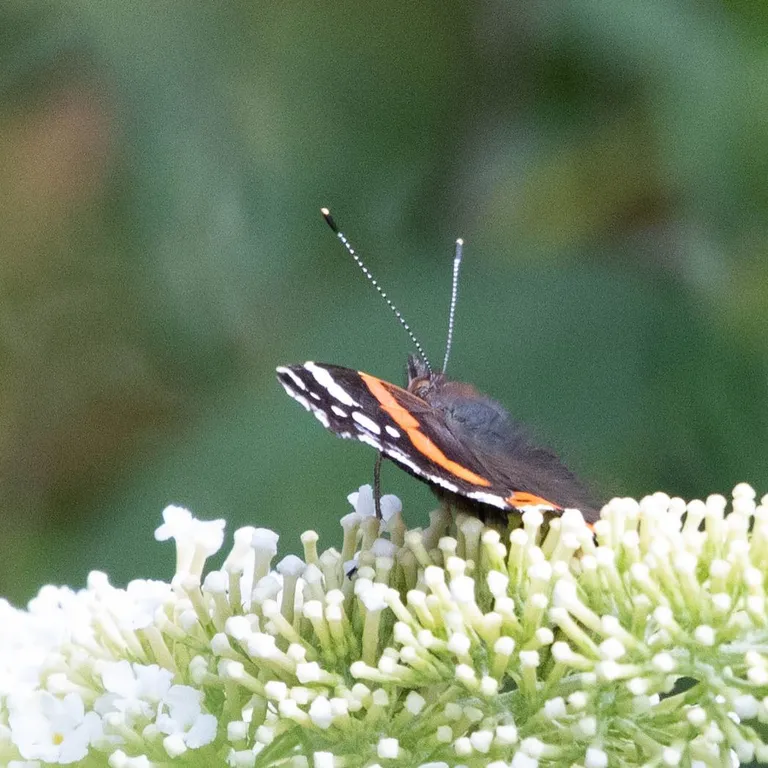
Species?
Vanessa atalanta
